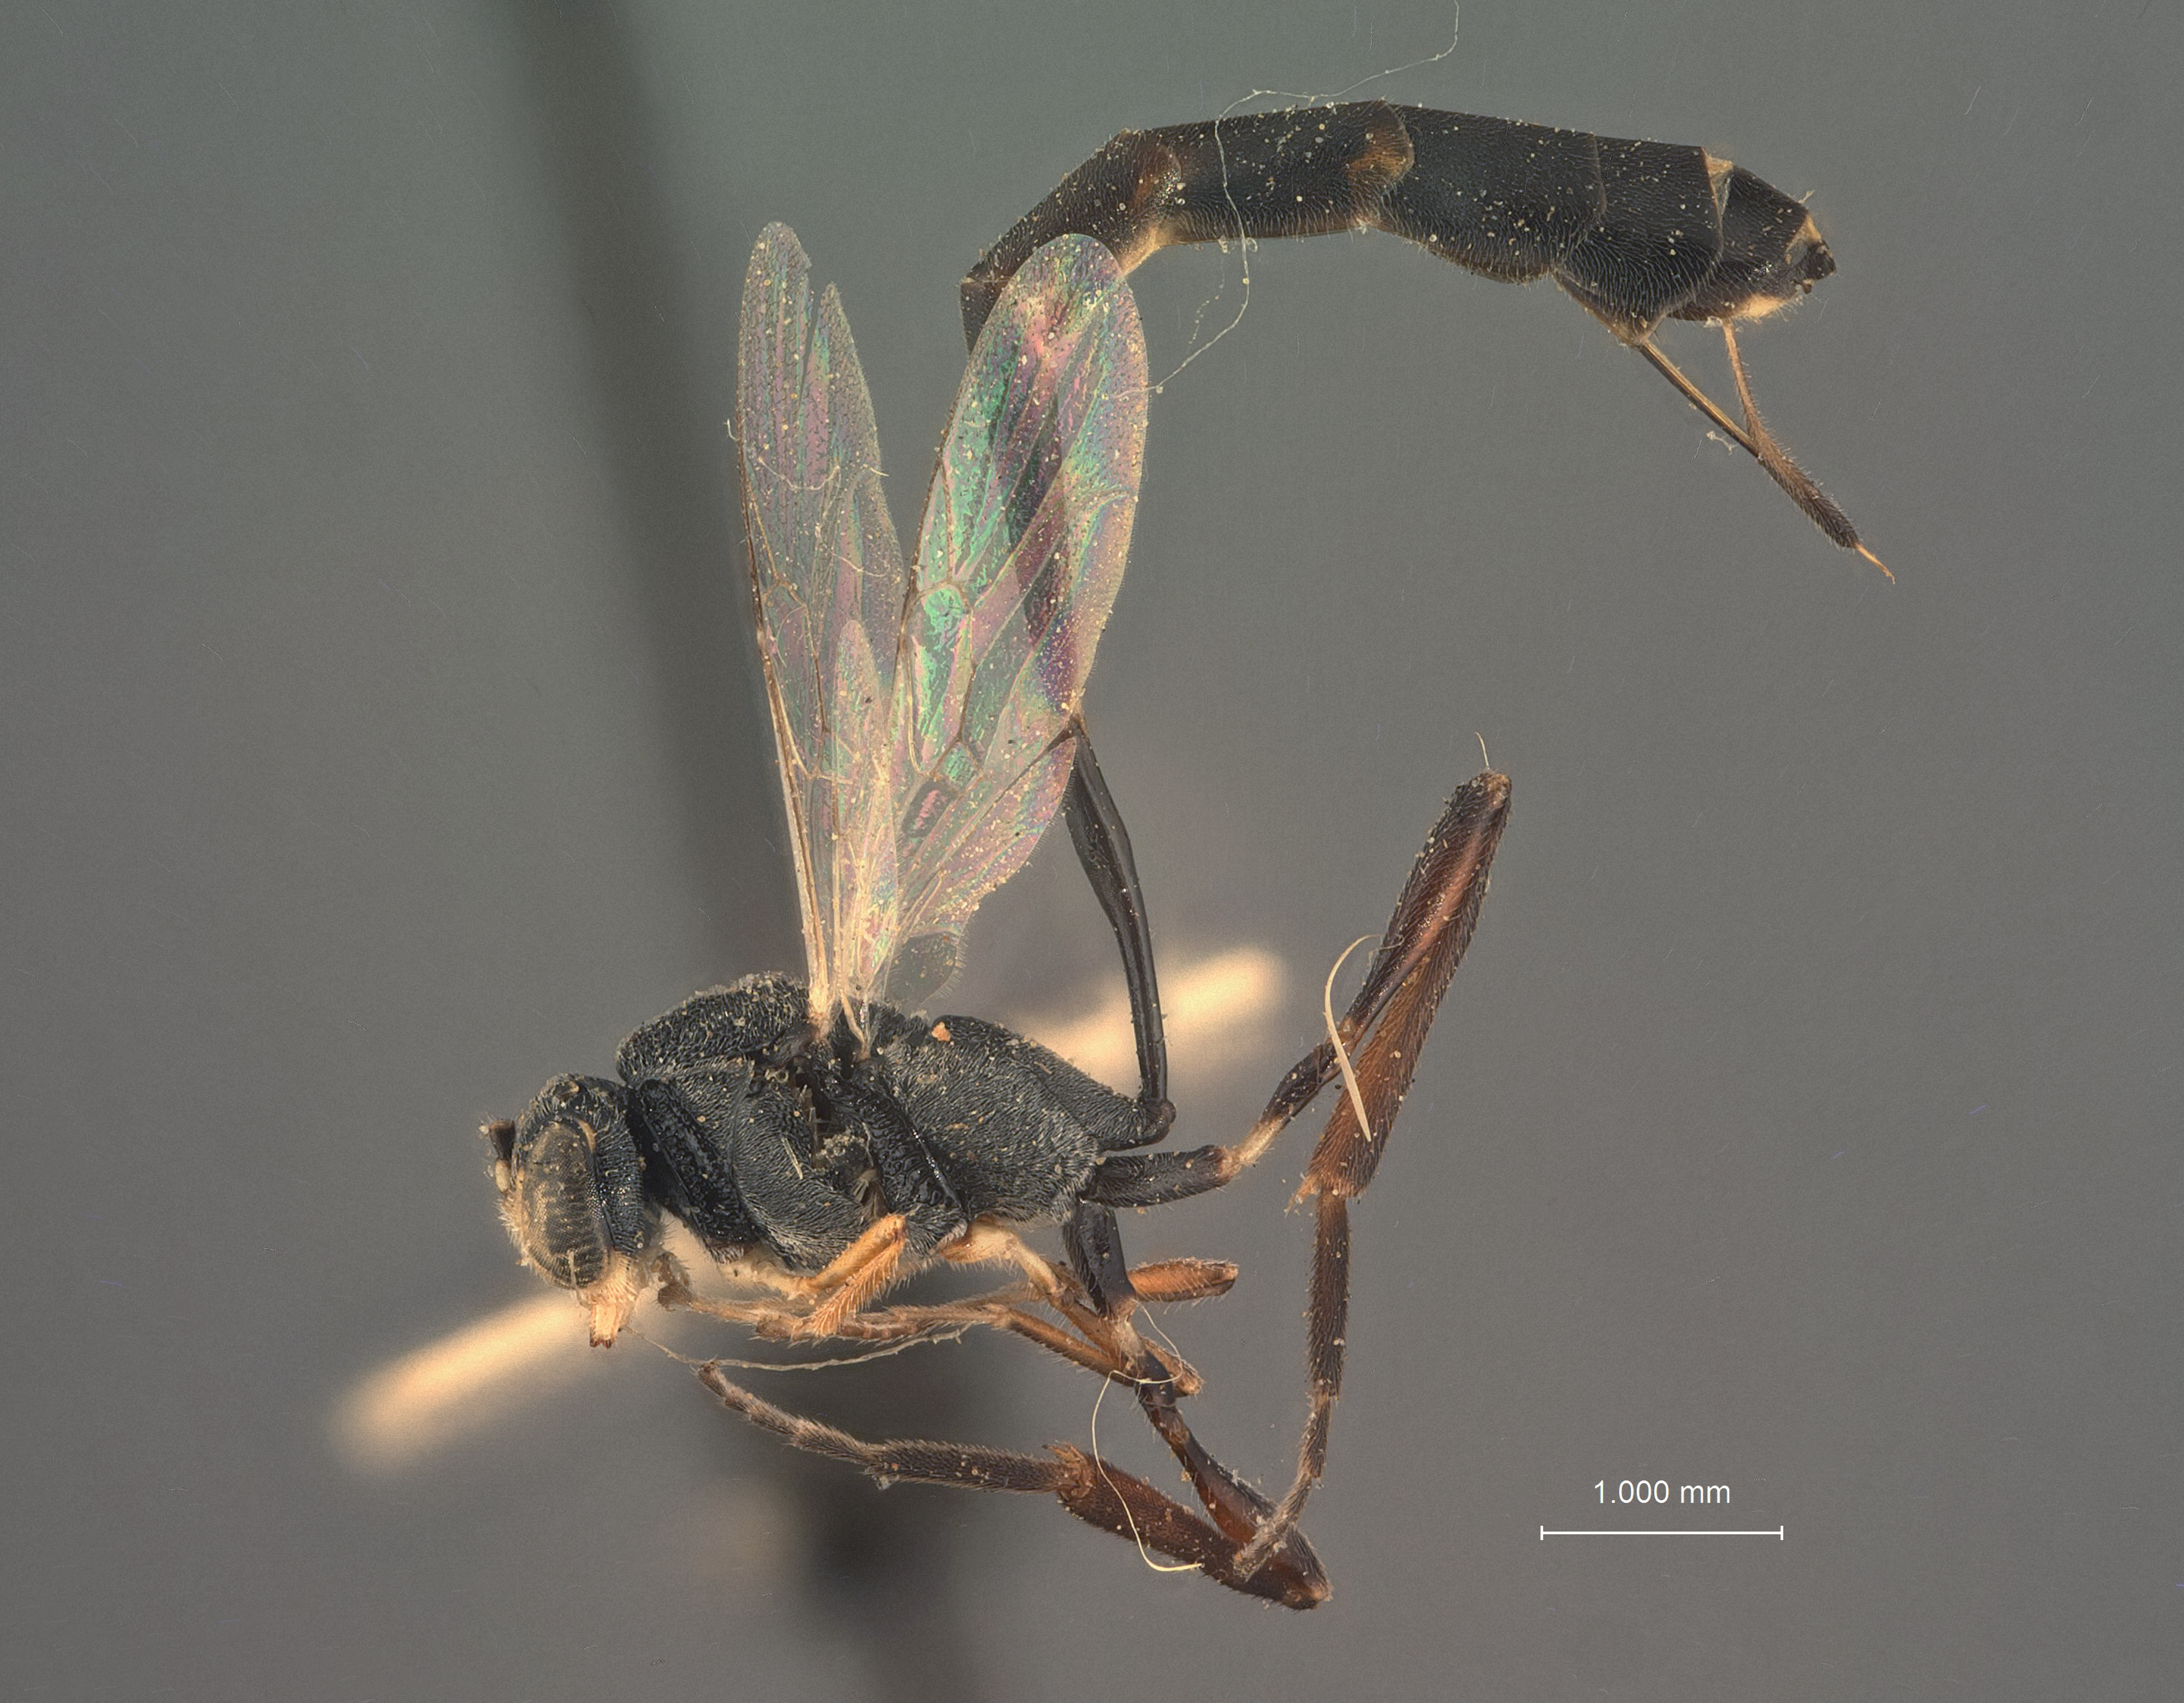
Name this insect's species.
Hymenopharsalia foutsi
